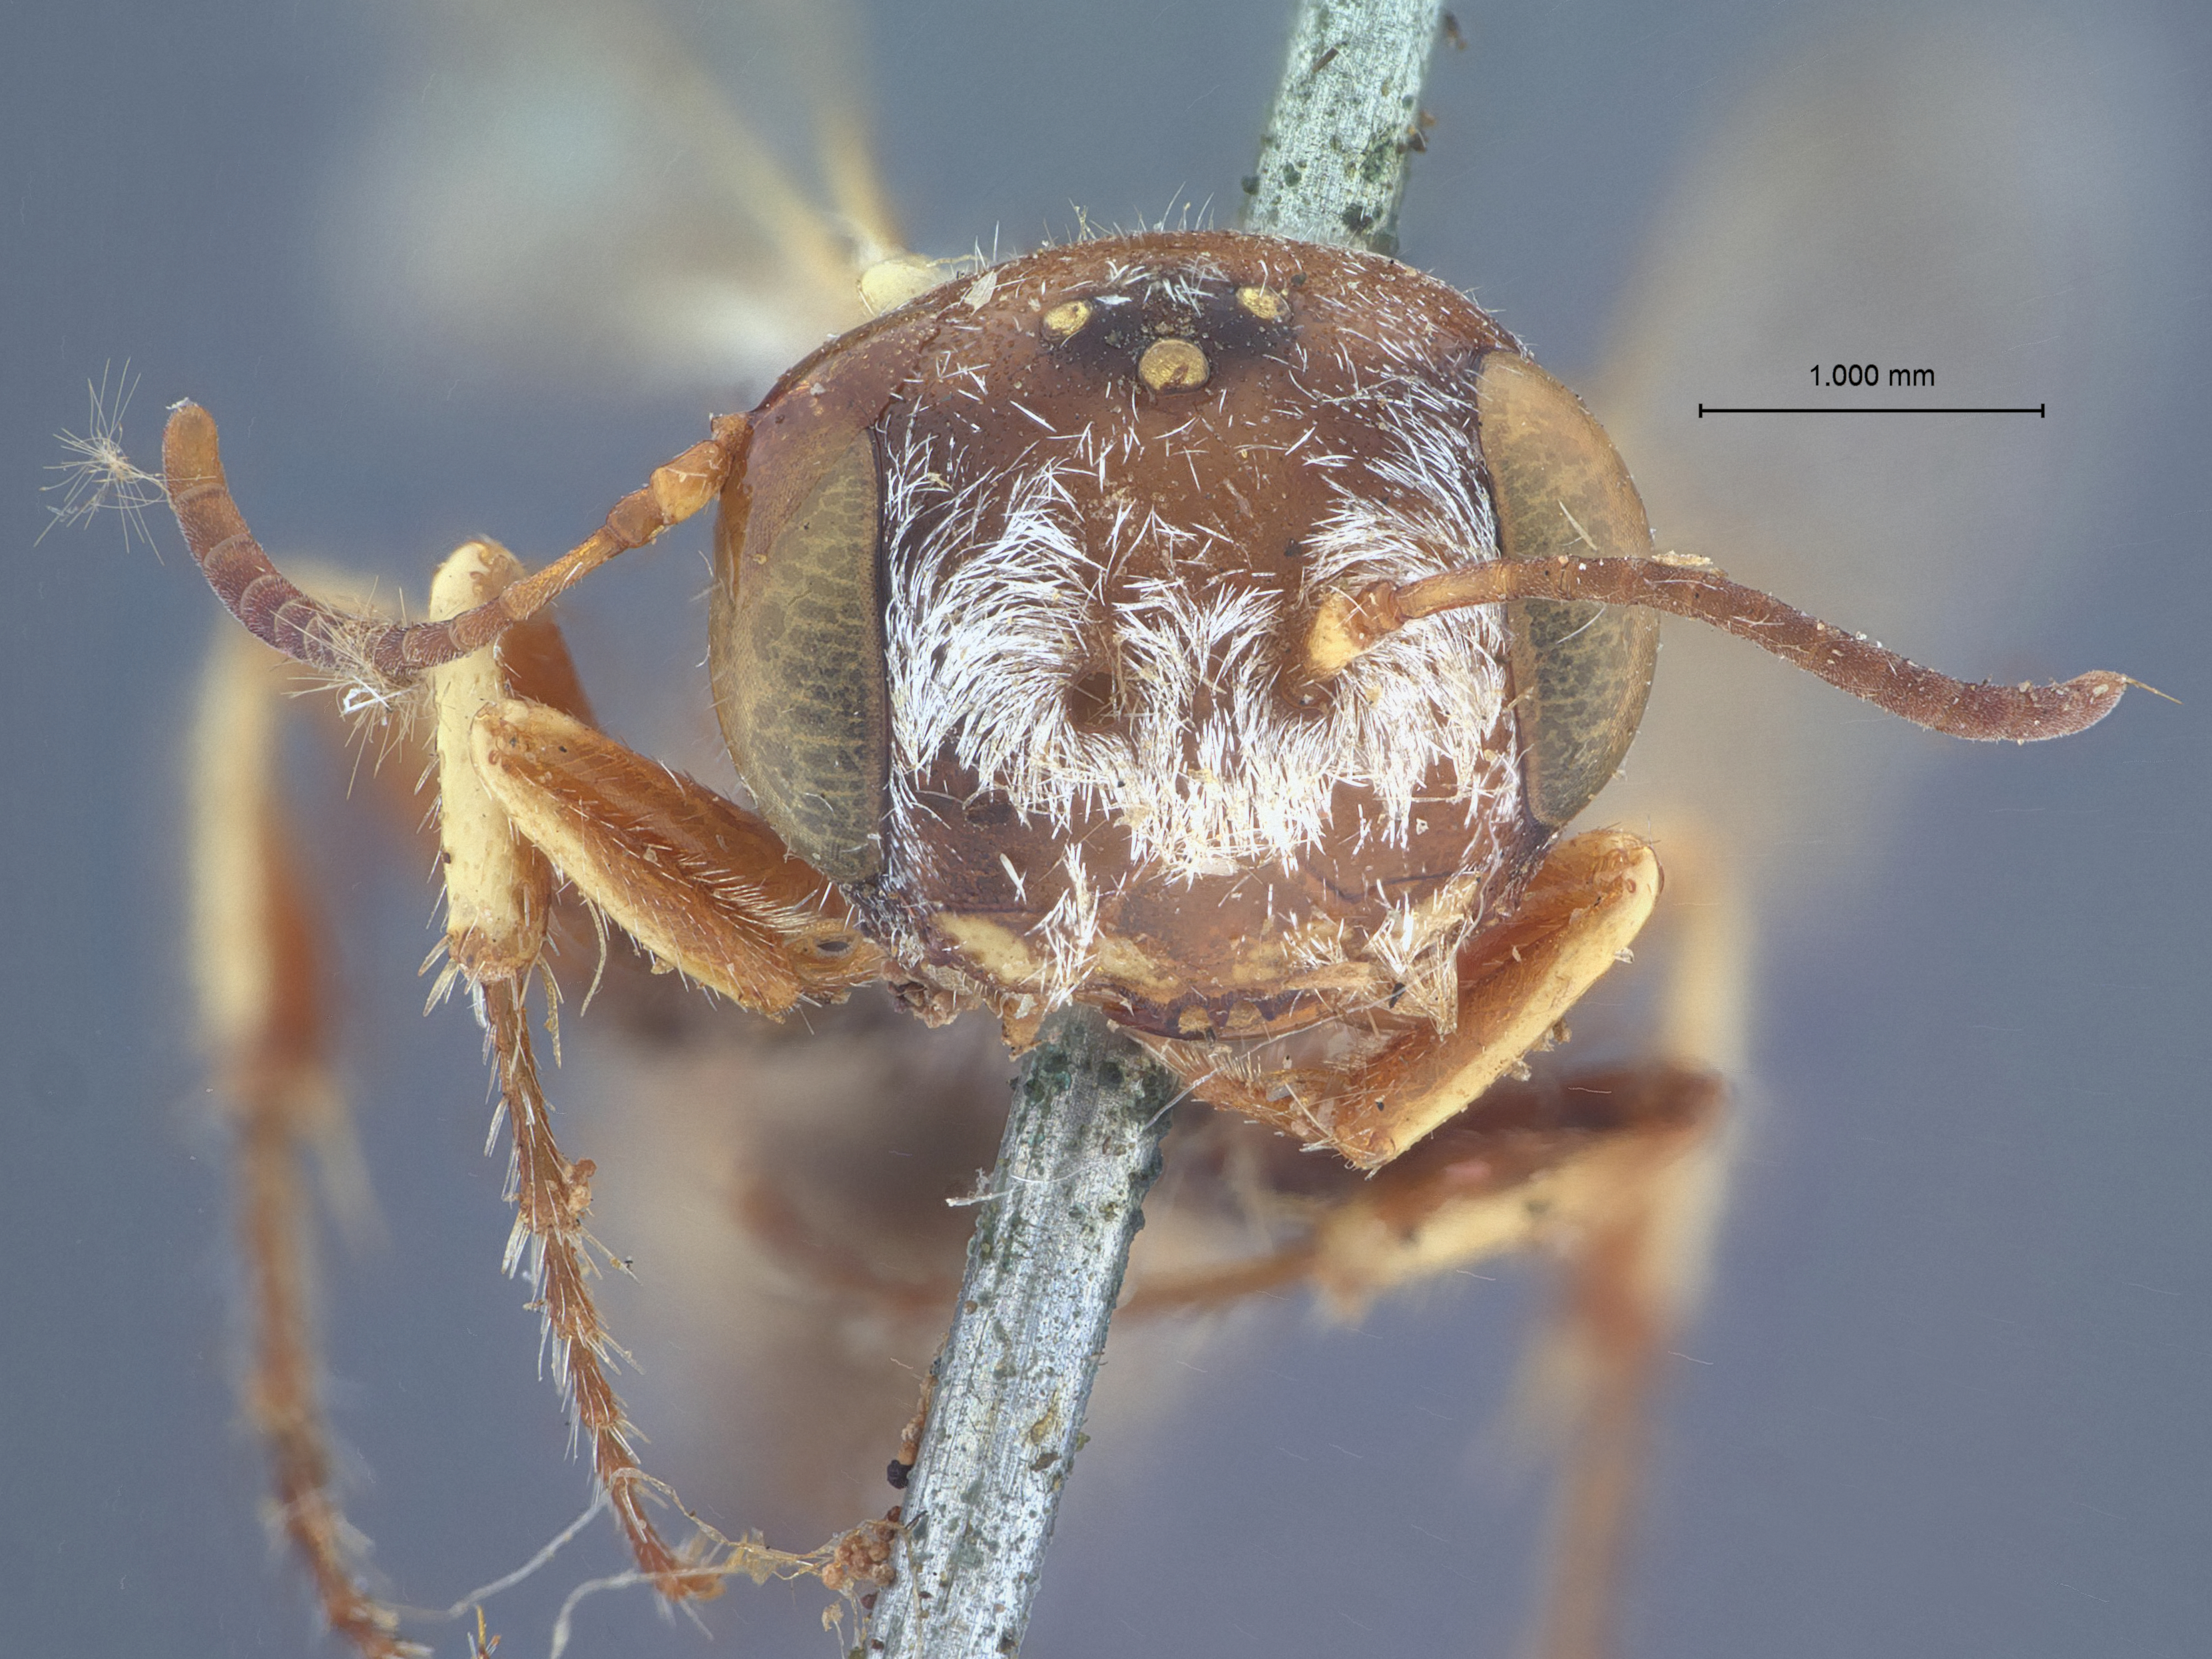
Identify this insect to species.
Aphilanthops utahensis
